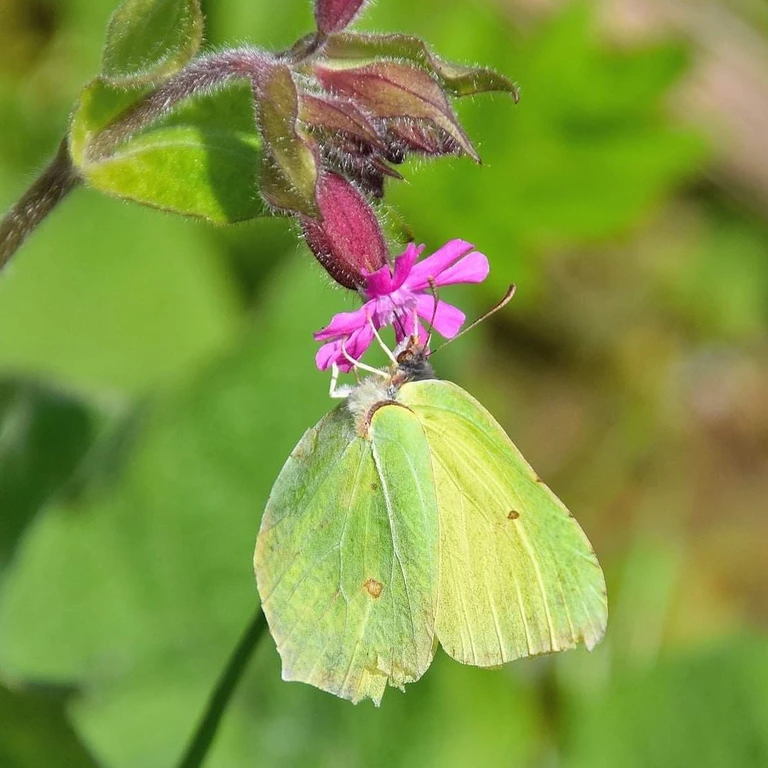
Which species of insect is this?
Gonepteryx rhamni
